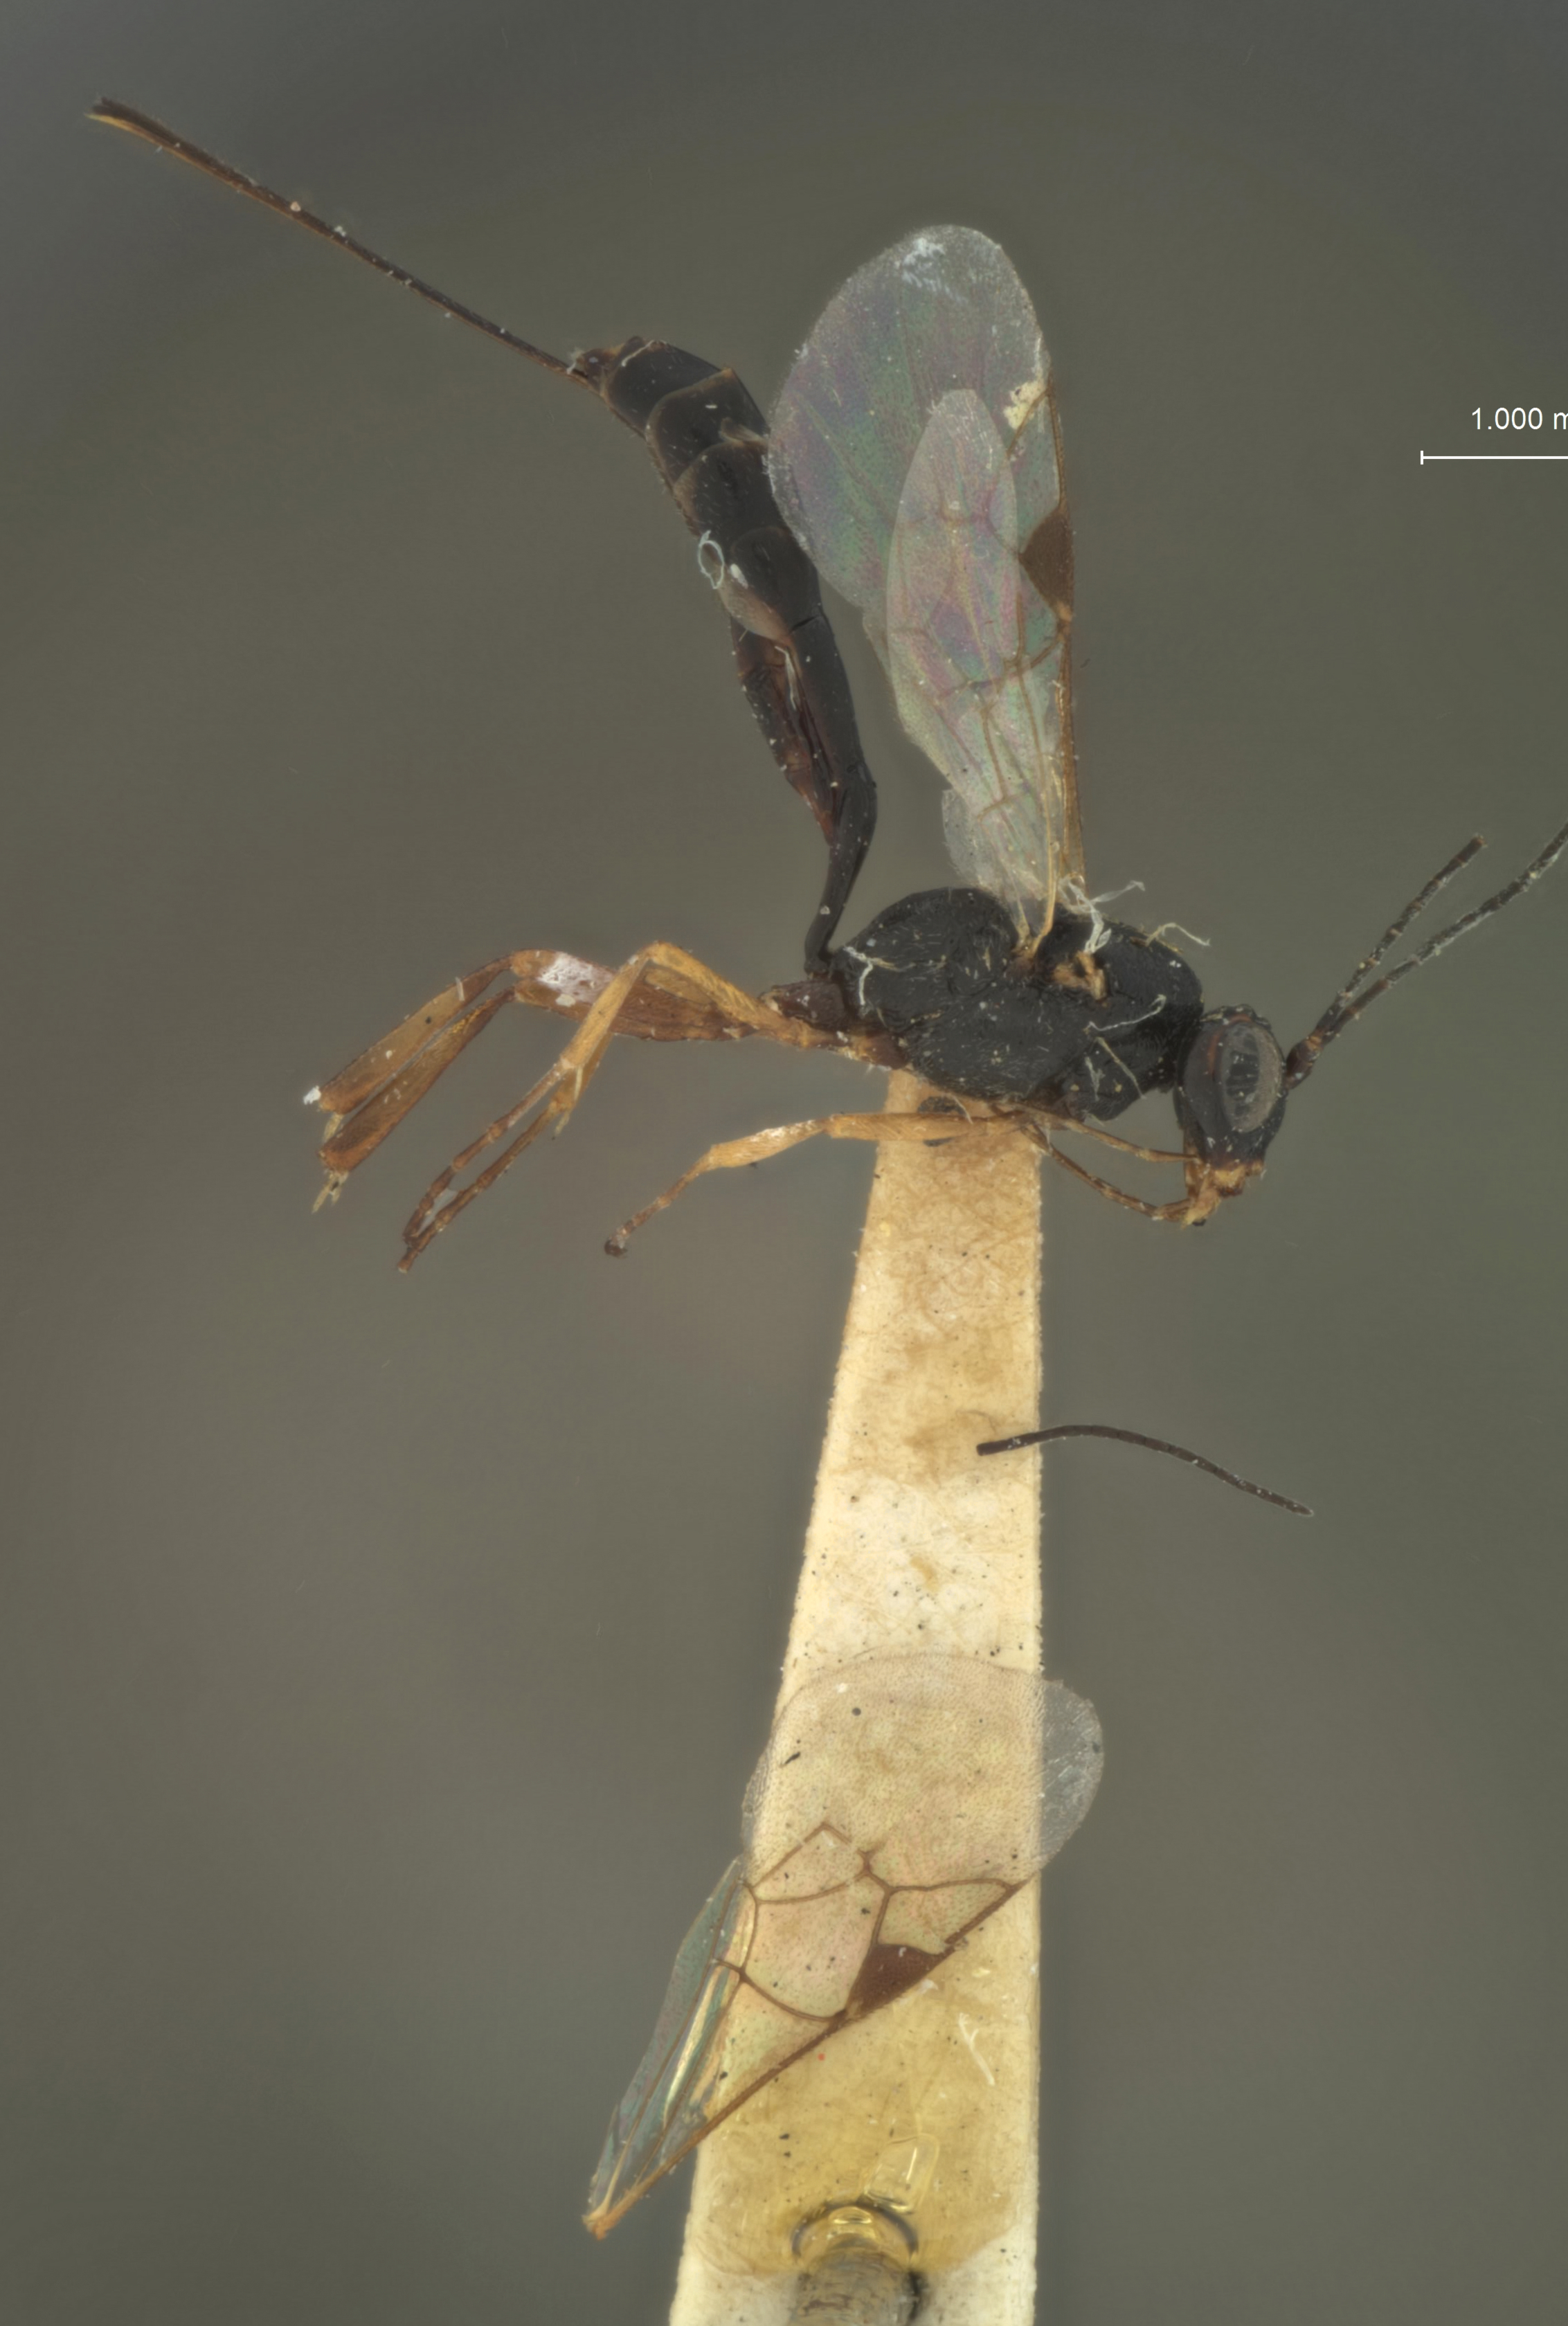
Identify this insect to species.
Dolichopselephus cockerellii
